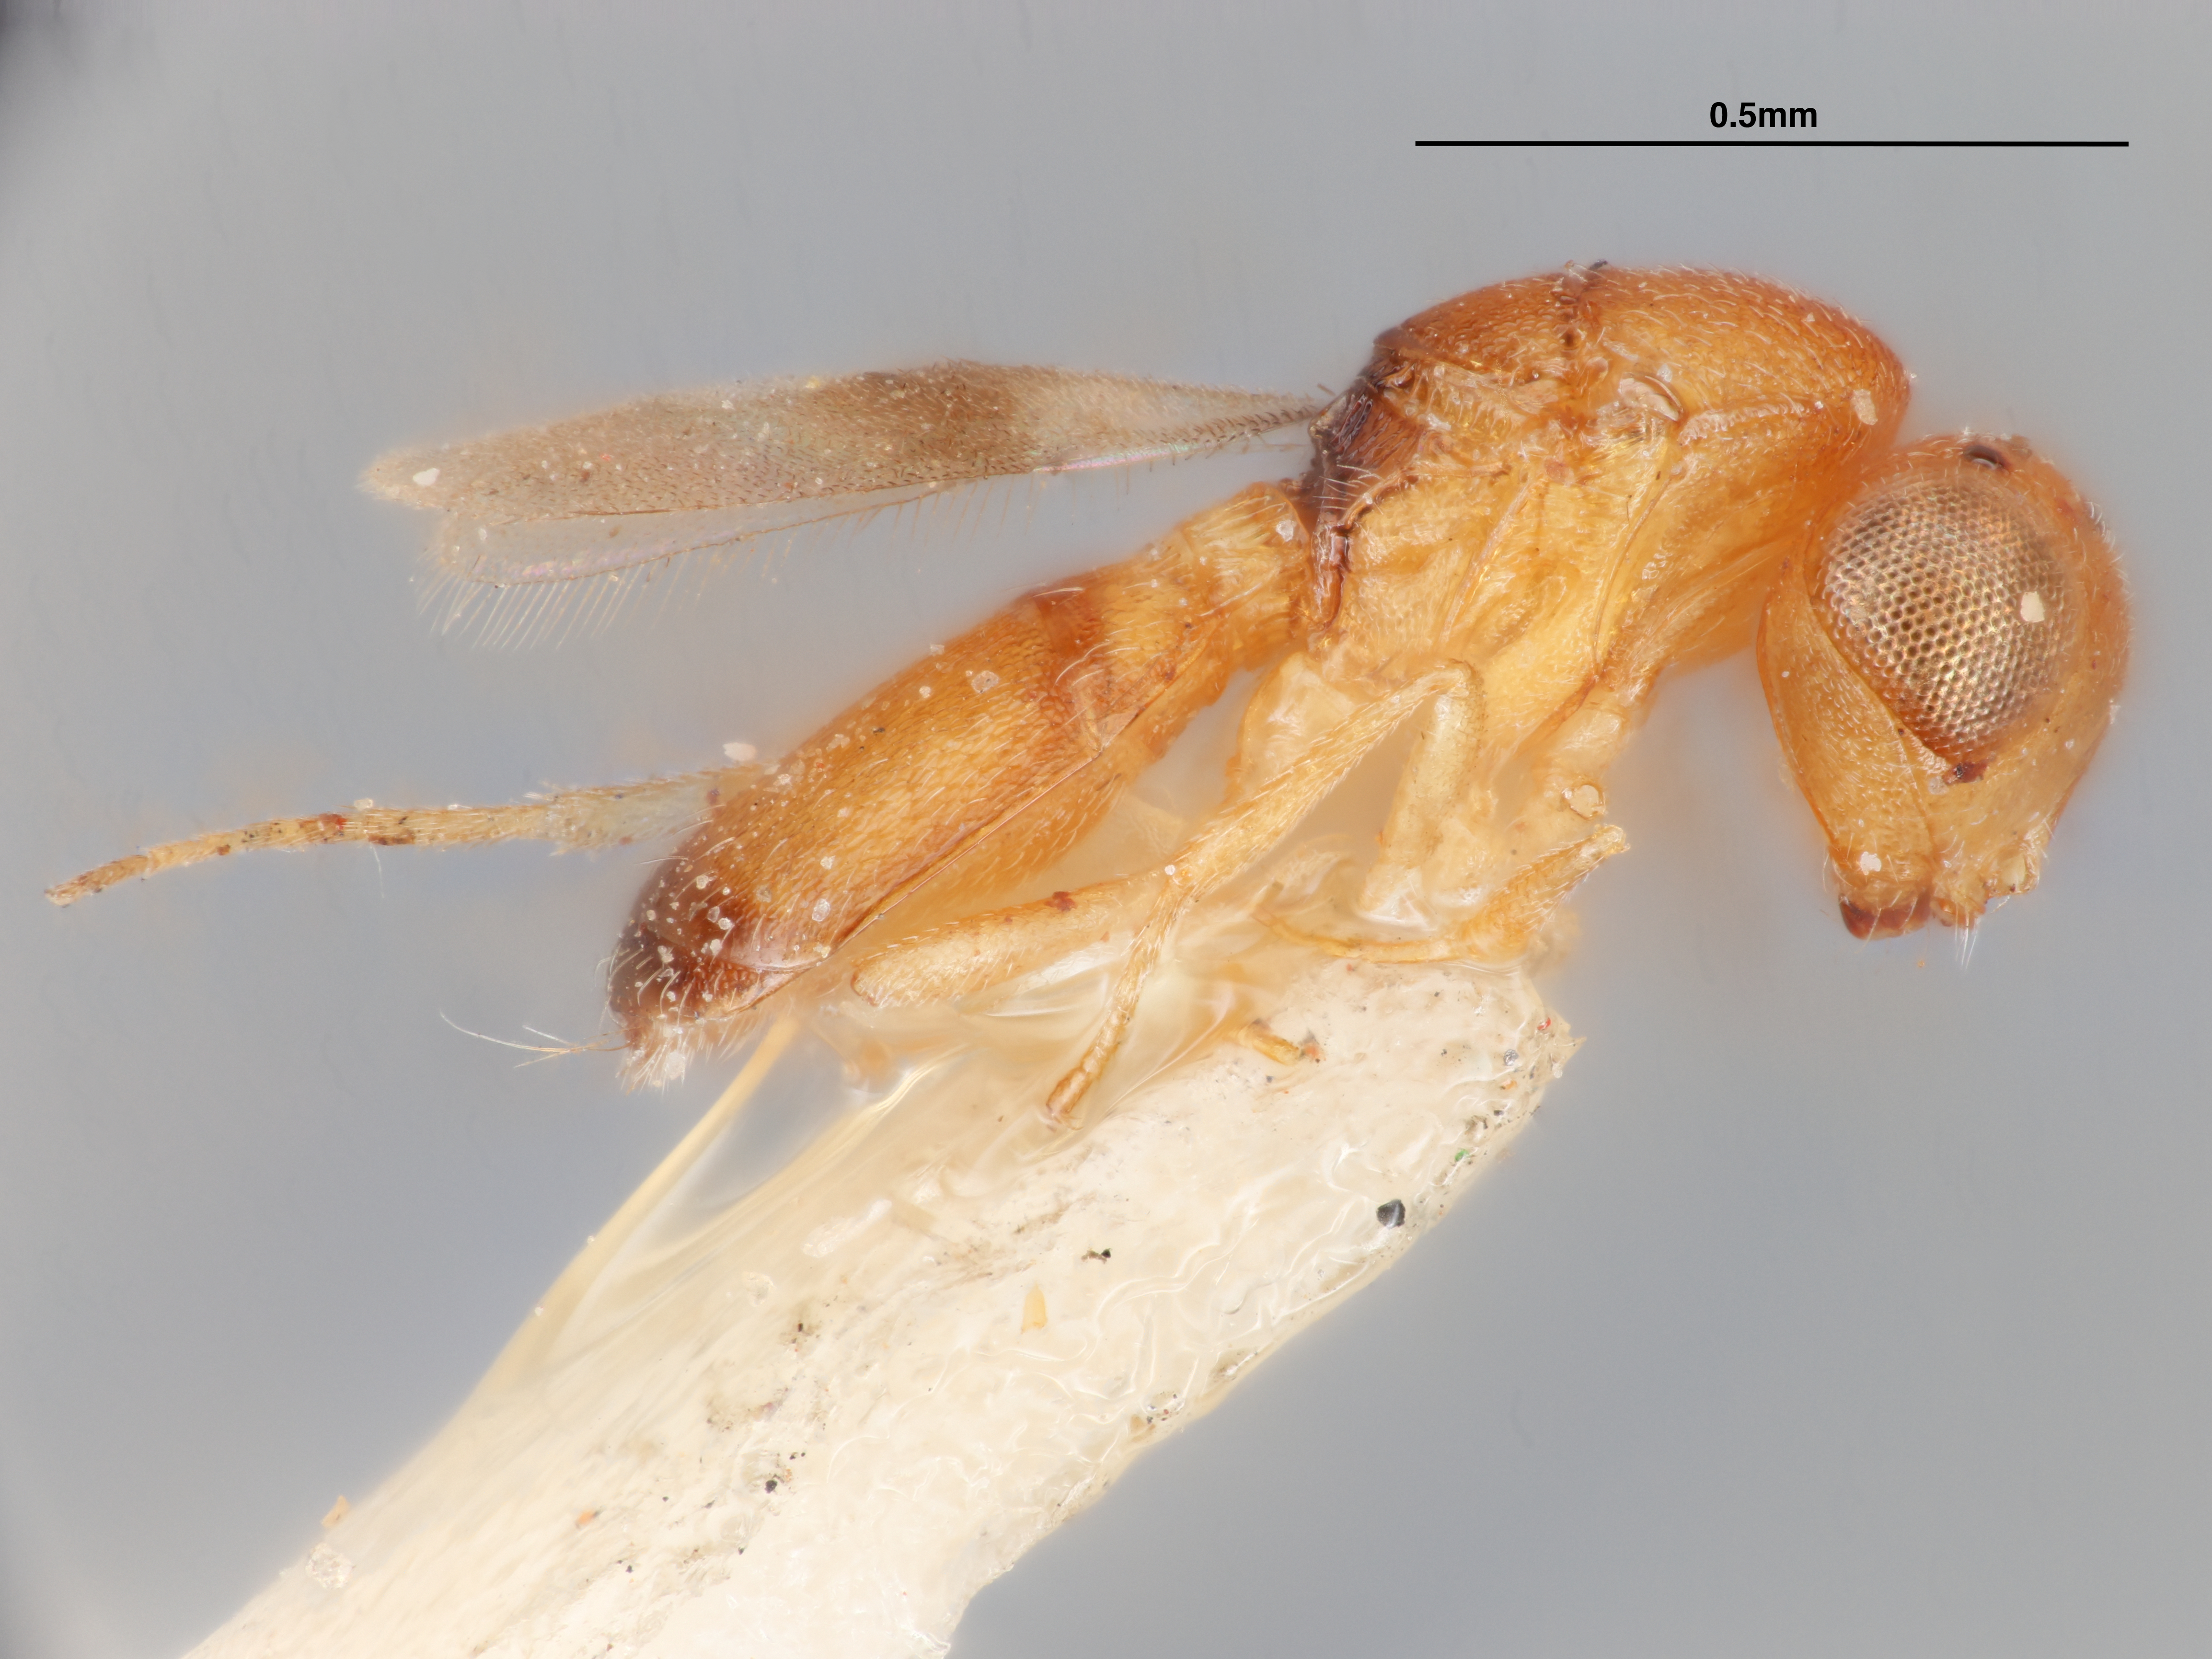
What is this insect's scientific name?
Idris dubarensis
